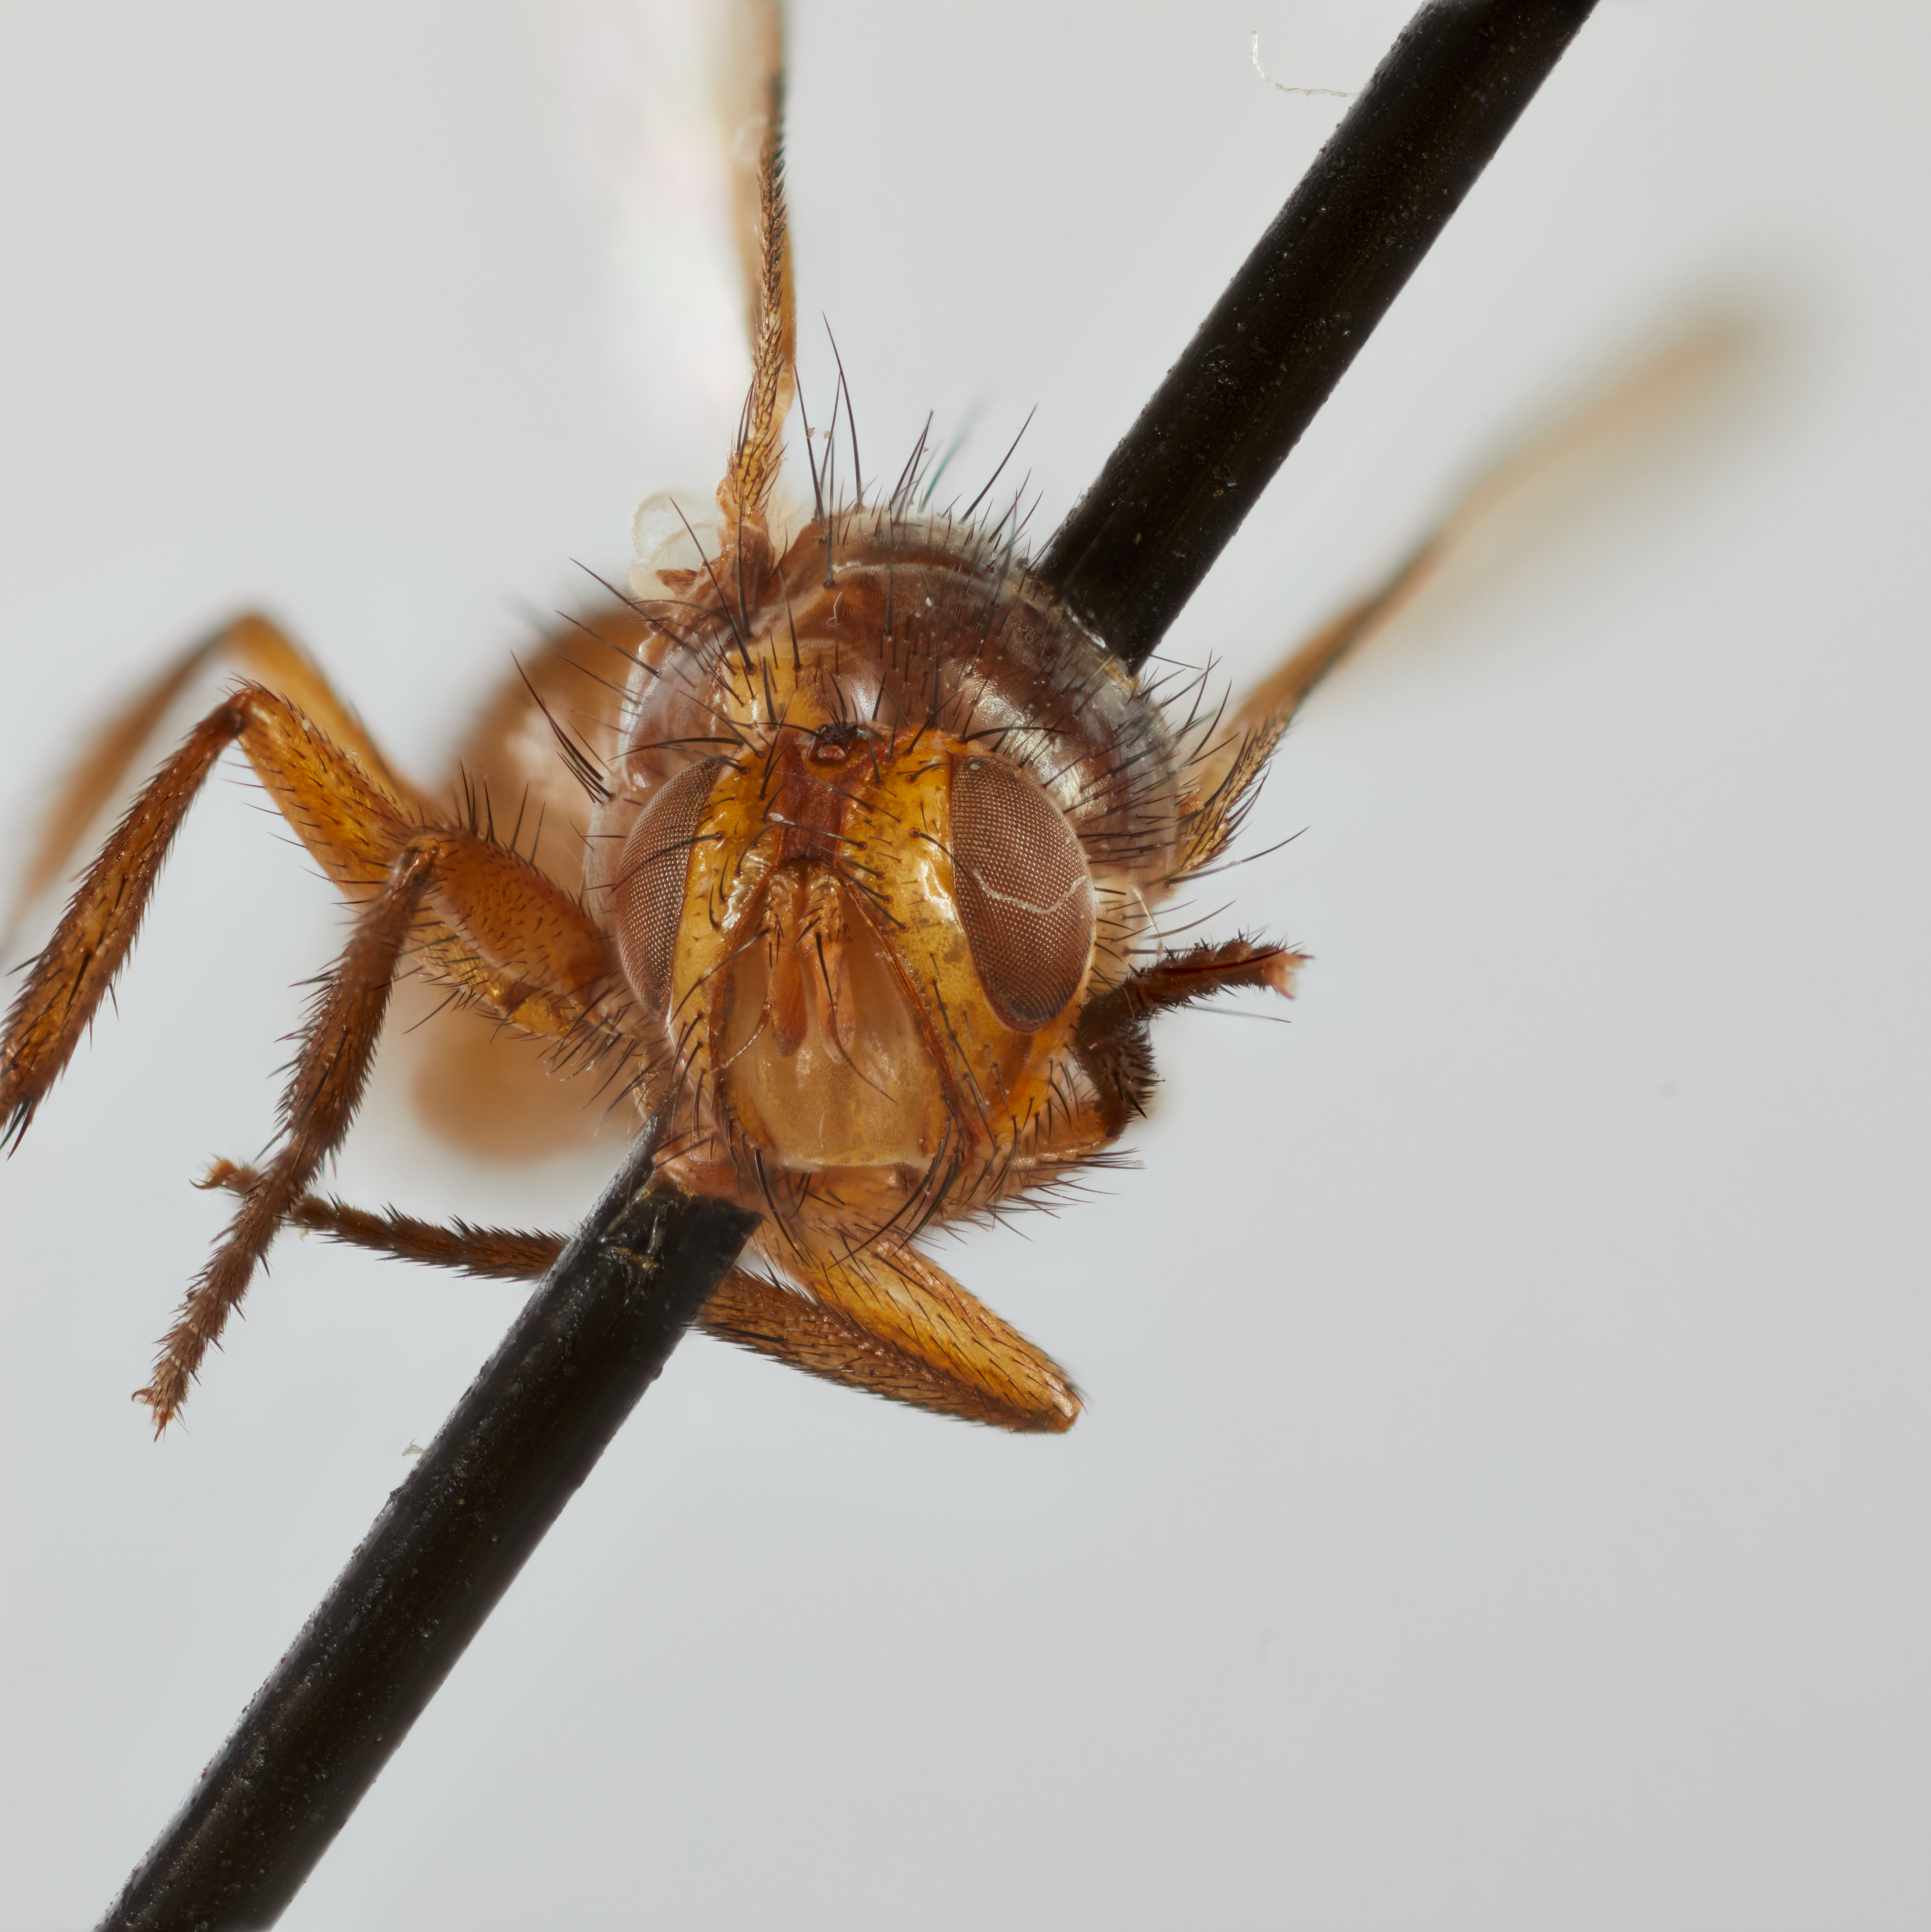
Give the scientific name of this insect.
Chiricahuia cavicola
